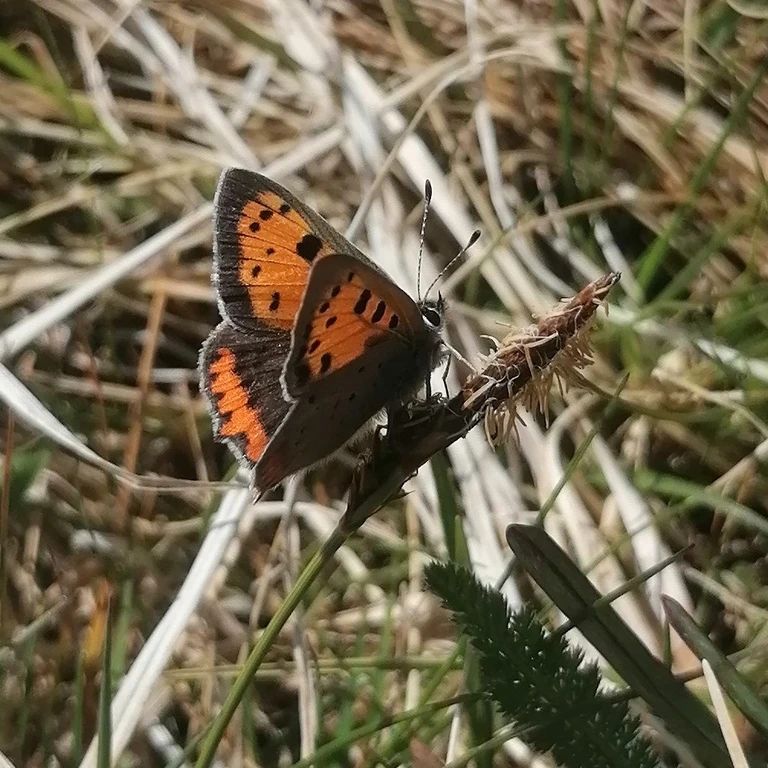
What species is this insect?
Lycaena phlaeas
